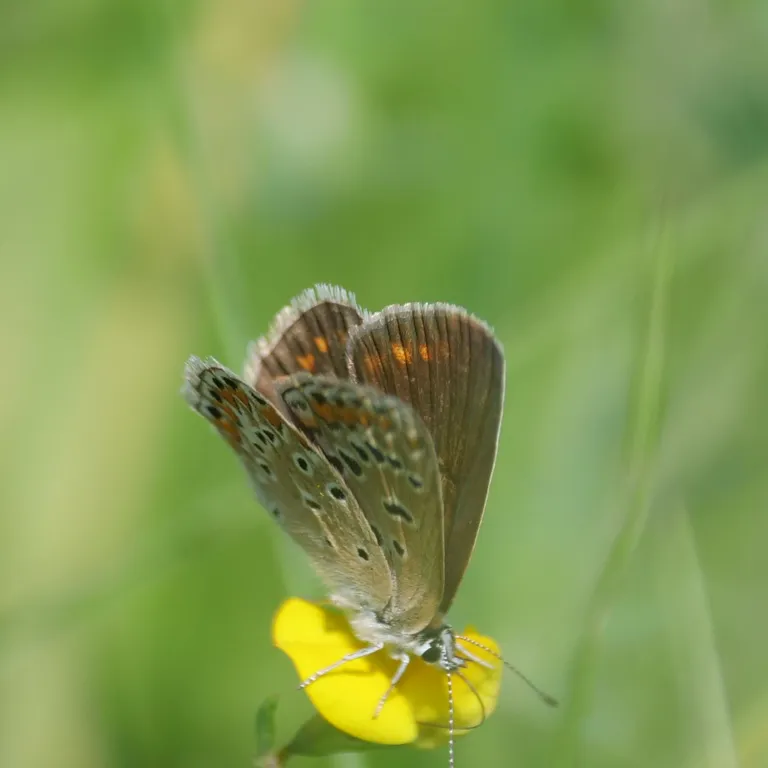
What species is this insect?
Polyommatus icarus
